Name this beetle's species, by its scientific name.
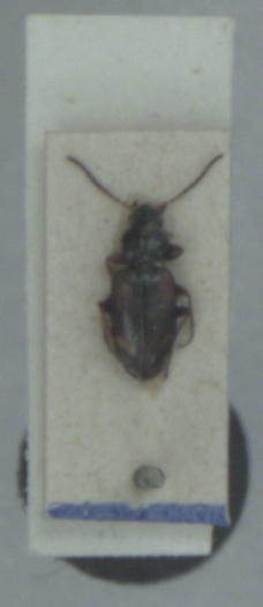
Bembidion bruxellense
